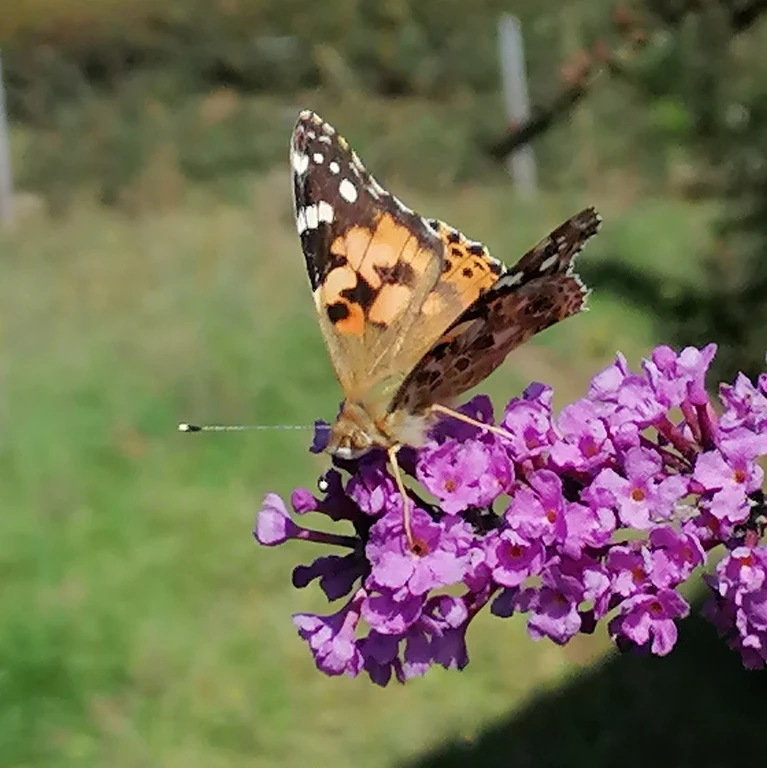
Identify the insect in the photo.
Vanessa cardui
